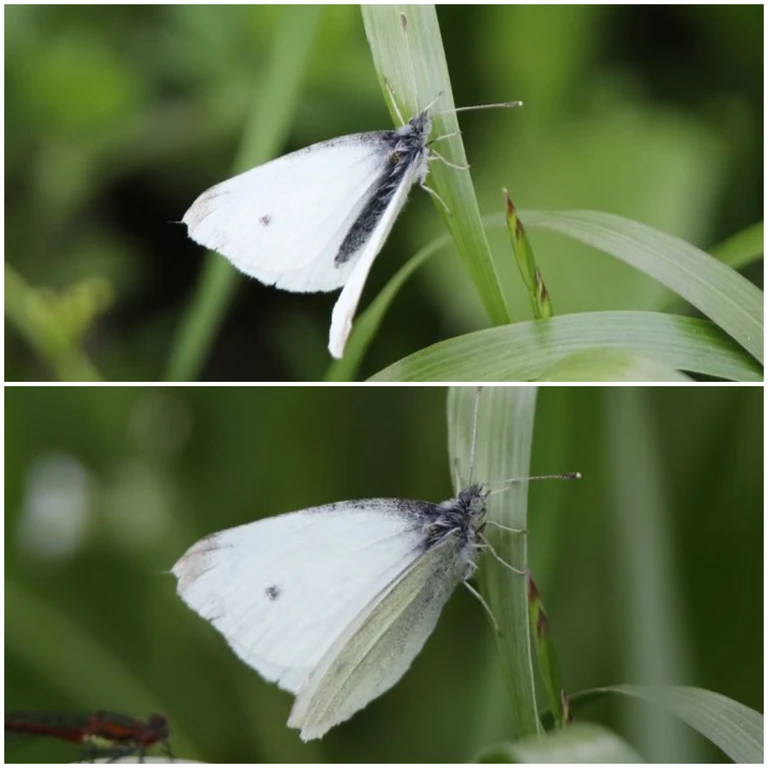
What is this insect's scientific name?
Pieris rapae
